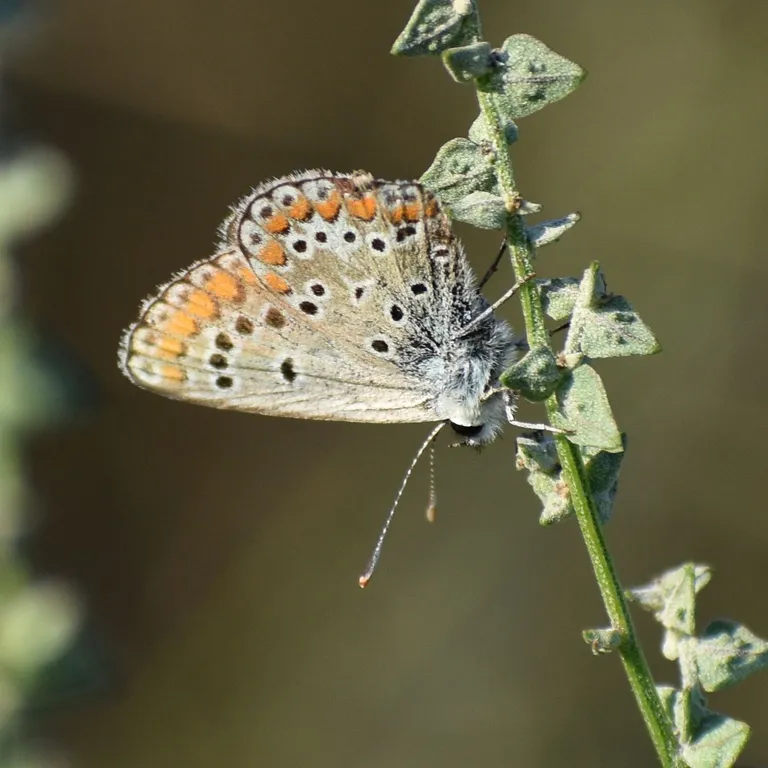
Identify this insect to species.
Aricia agestis/artaxerxes
